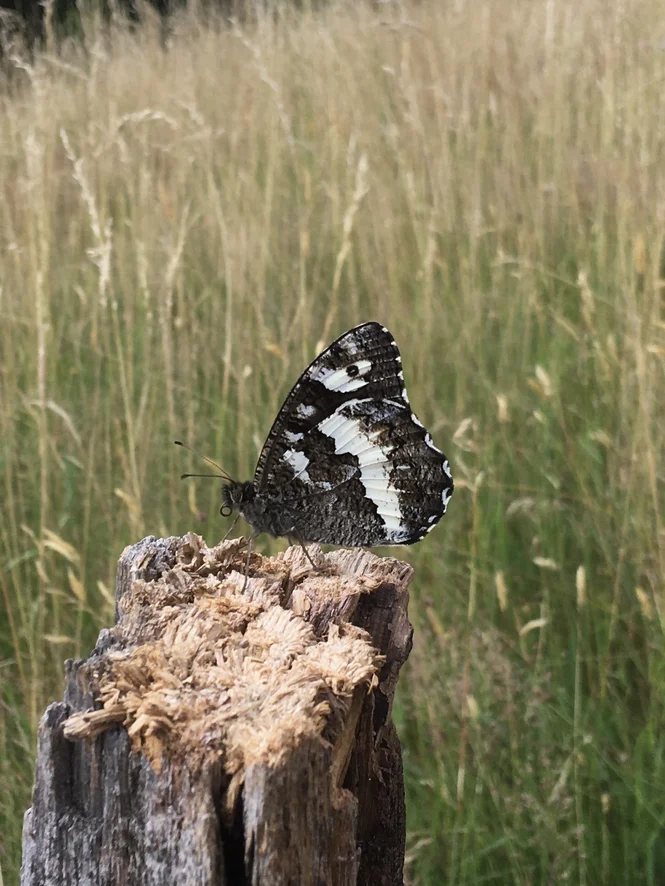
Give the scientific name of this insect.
Brintesia circe
